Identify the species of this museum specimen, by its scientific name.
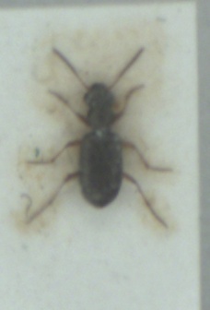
Asaphidion stierlini
